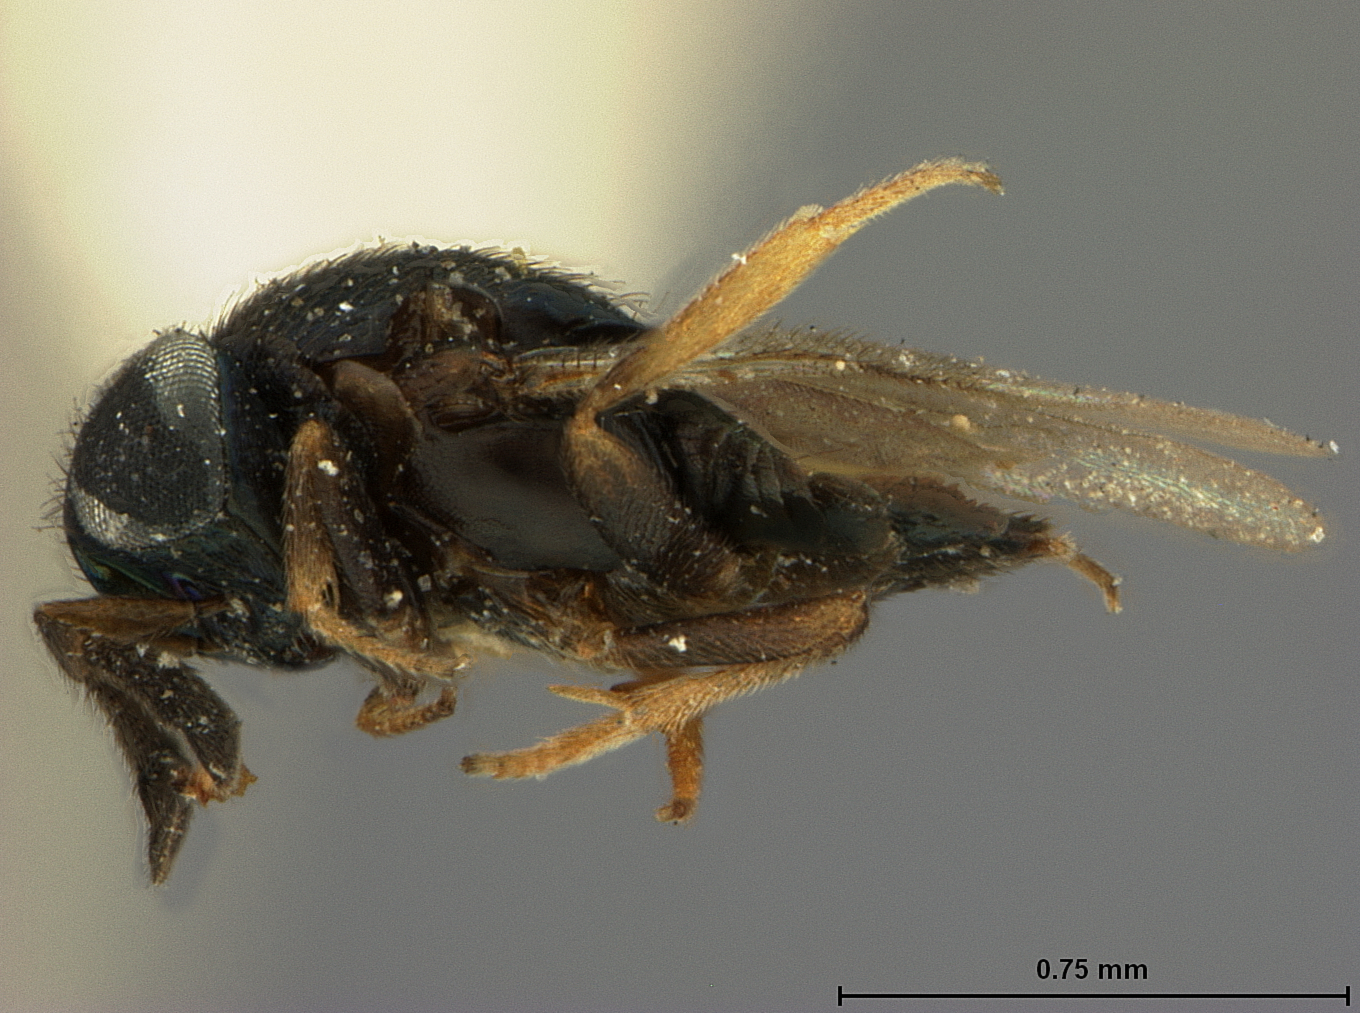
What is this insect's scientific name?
Exoristobia philippinensis
